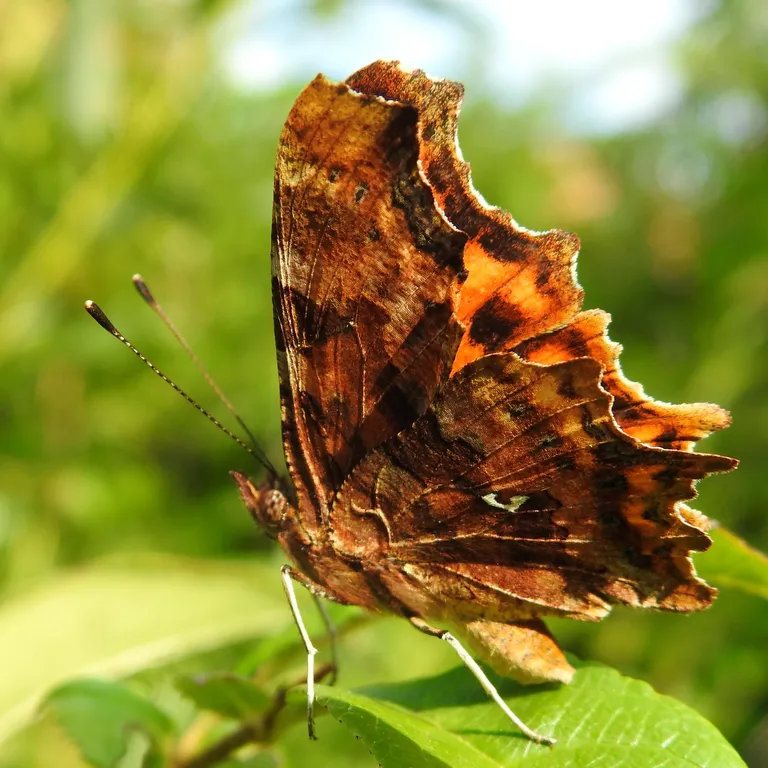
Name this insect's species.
Polygonia c-album
